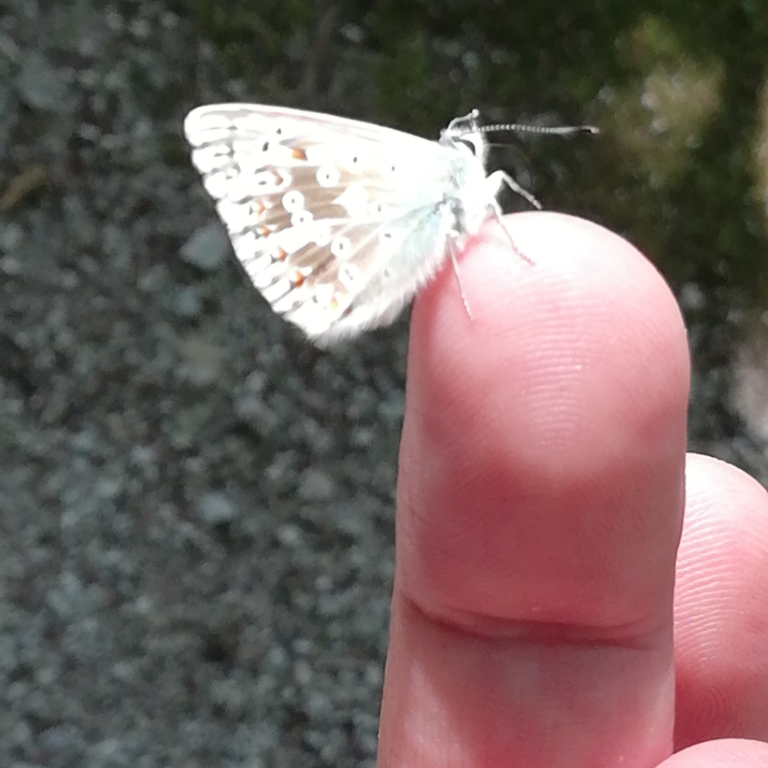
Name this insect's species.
Lysandra coridon
